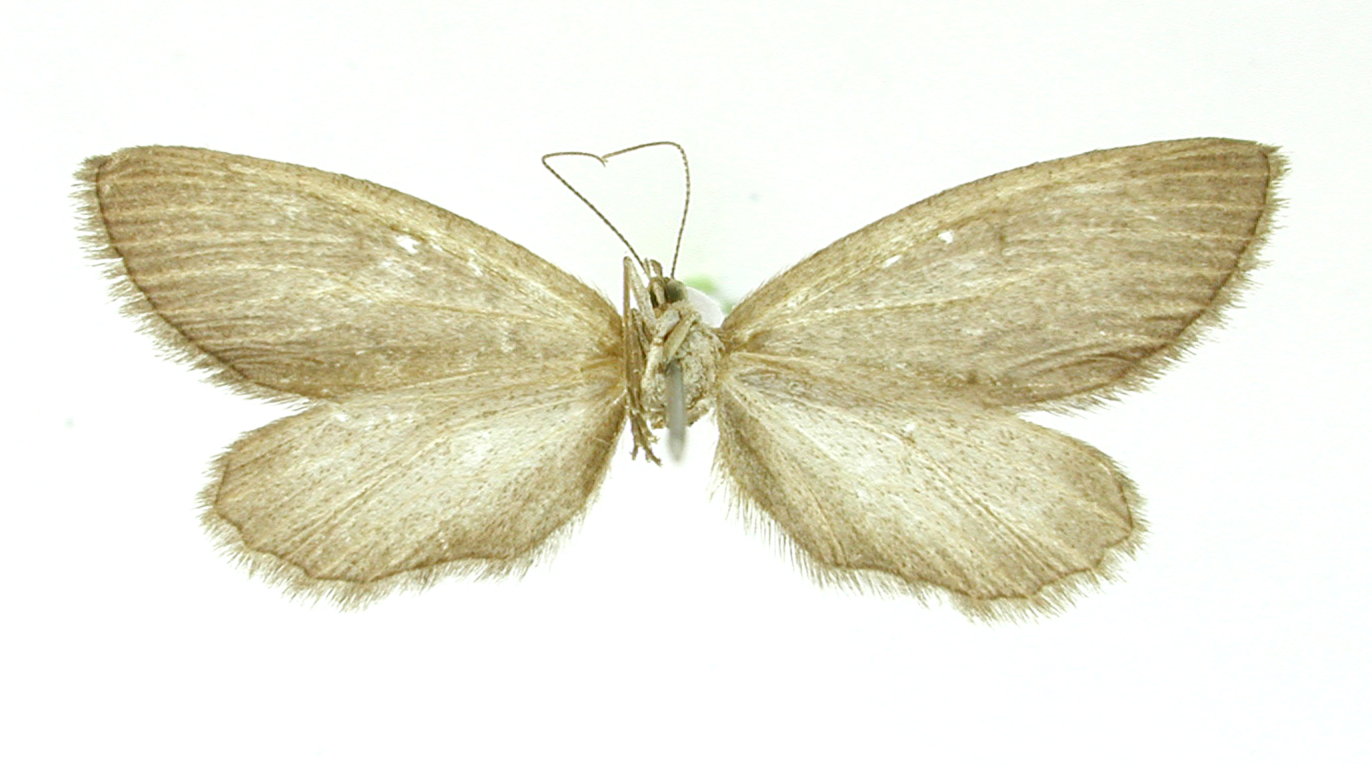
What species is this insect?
Coenocharis foeminaria
